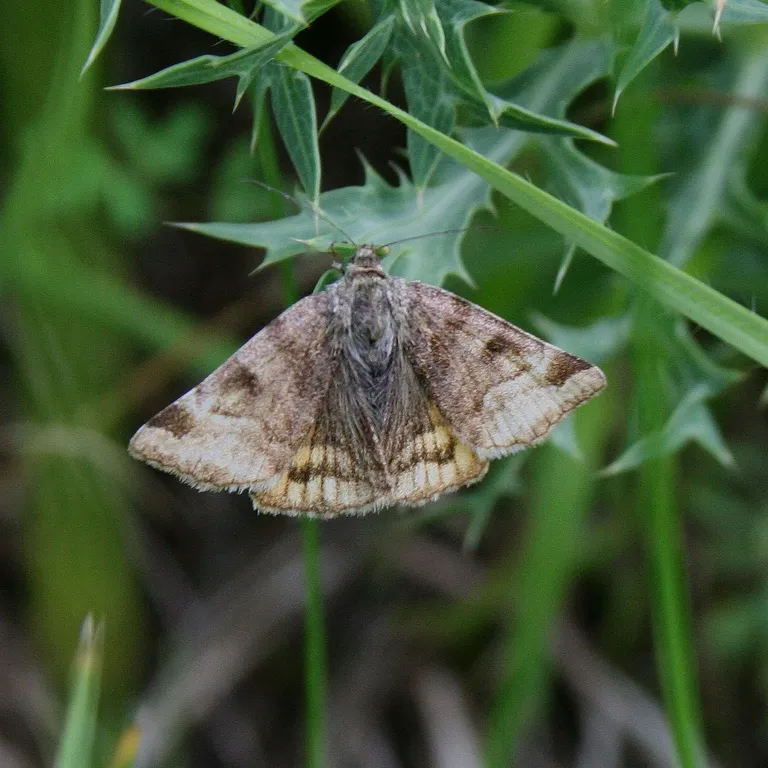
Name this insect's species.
Euclidia glyphica
